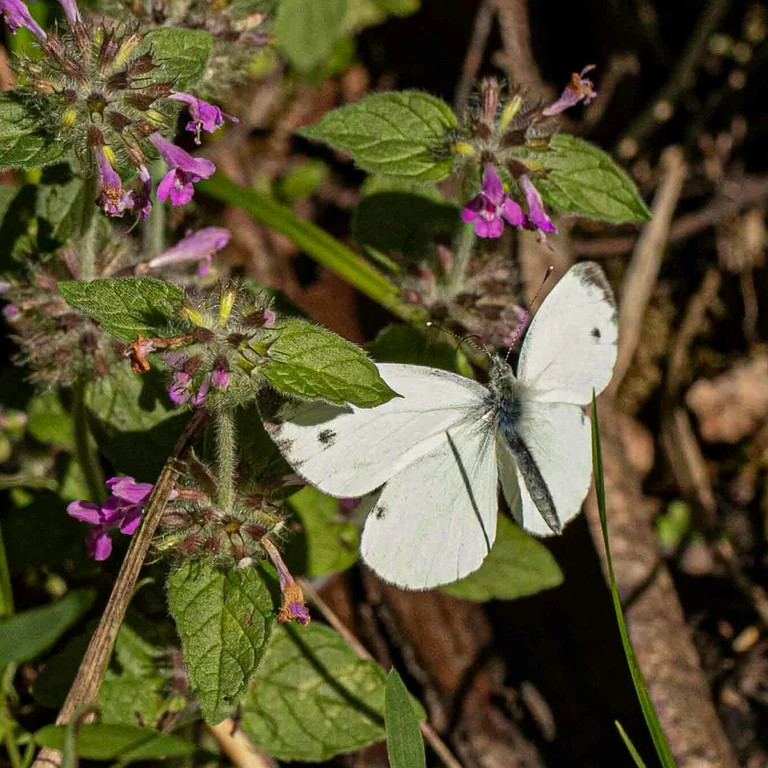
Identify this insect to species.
Pieris napi
